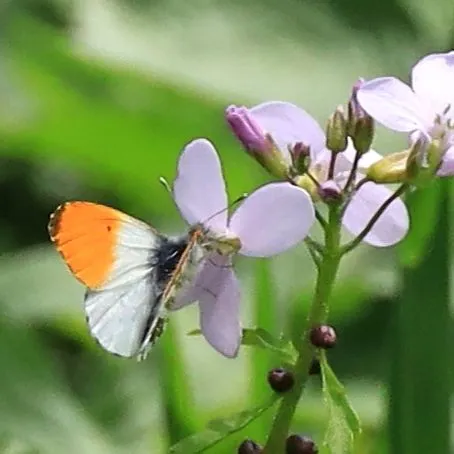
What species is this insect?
Anthocharis cardamines
